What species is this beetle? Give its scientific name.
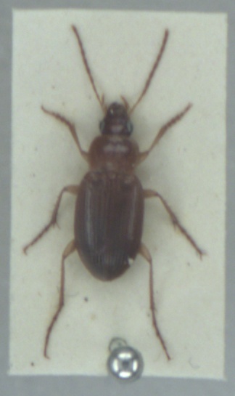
Calathus mollis
